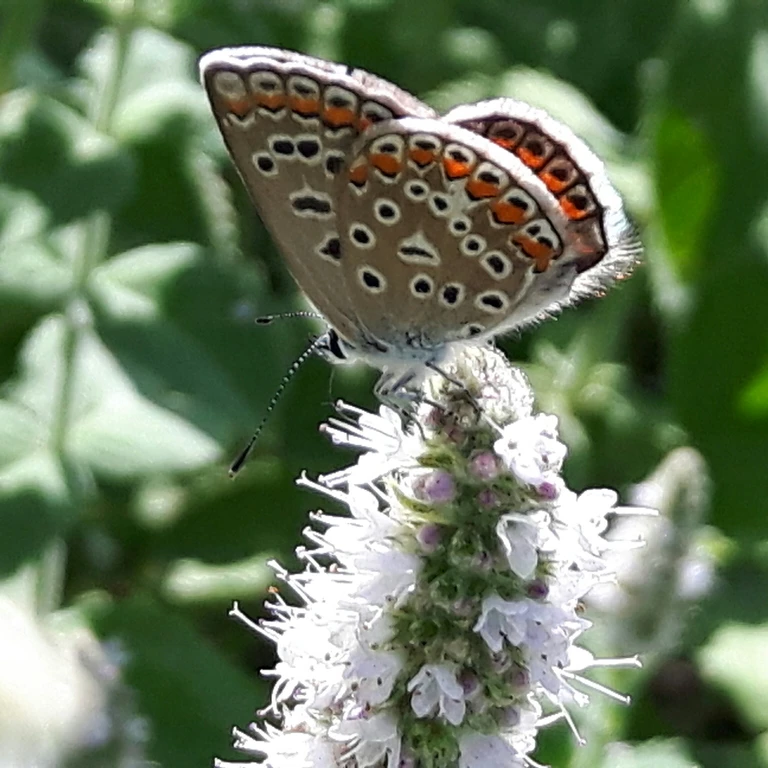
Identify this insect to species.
Polyommatus icarus
